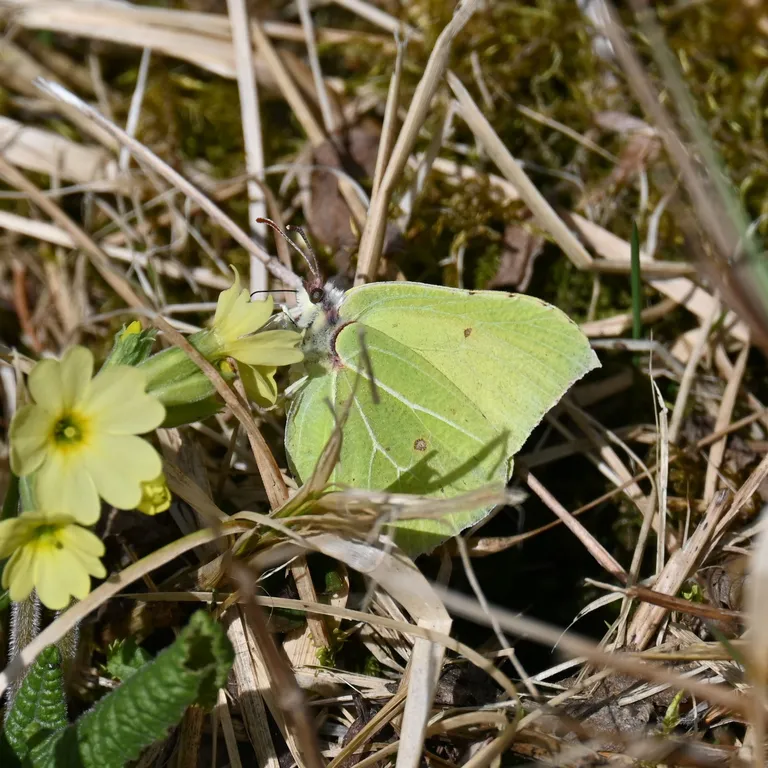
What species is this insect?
Gonepteryx rhamni
